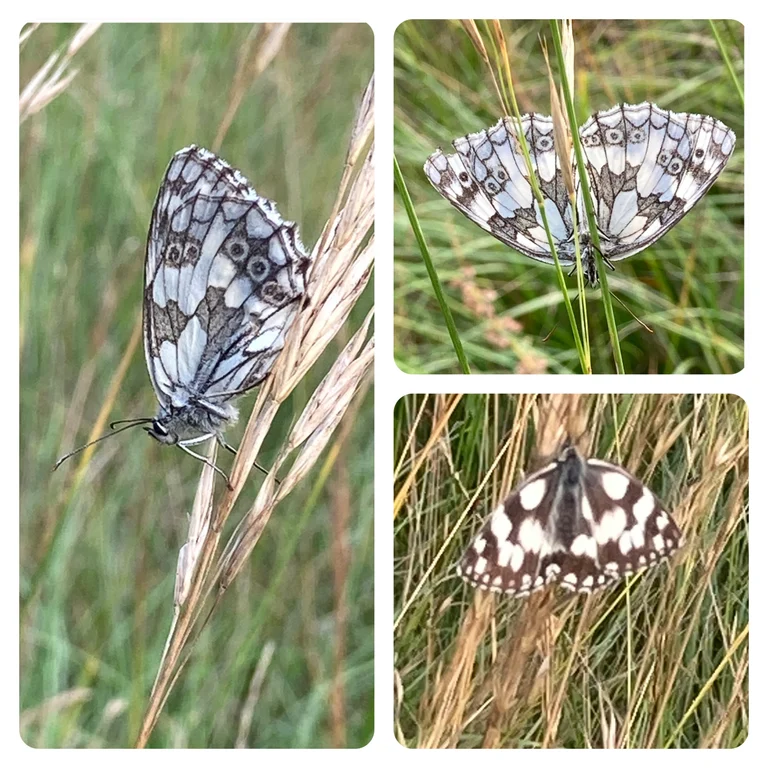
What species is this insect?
Melanargia galathea
